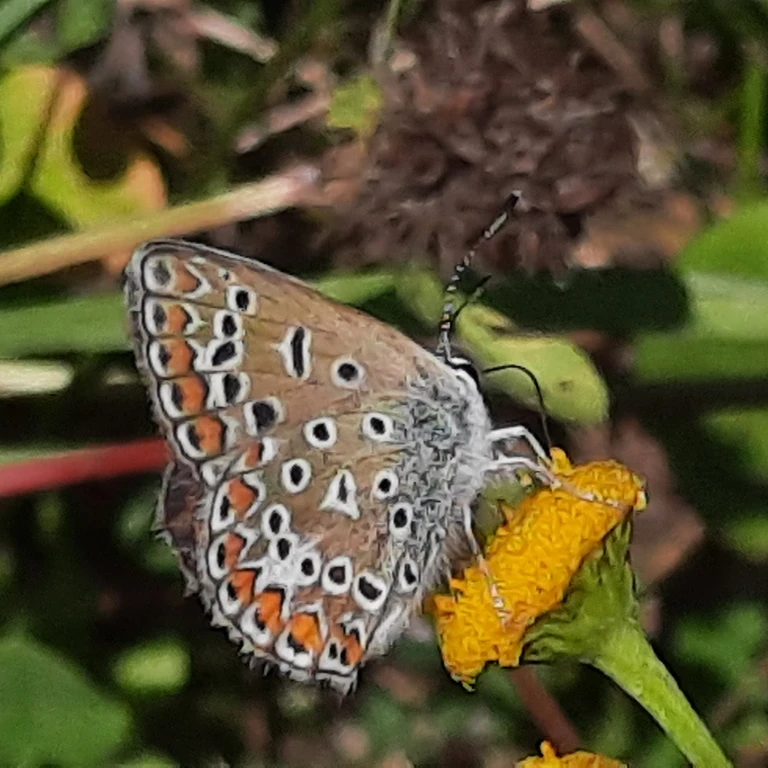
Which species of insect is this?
Polyommatus icarus
